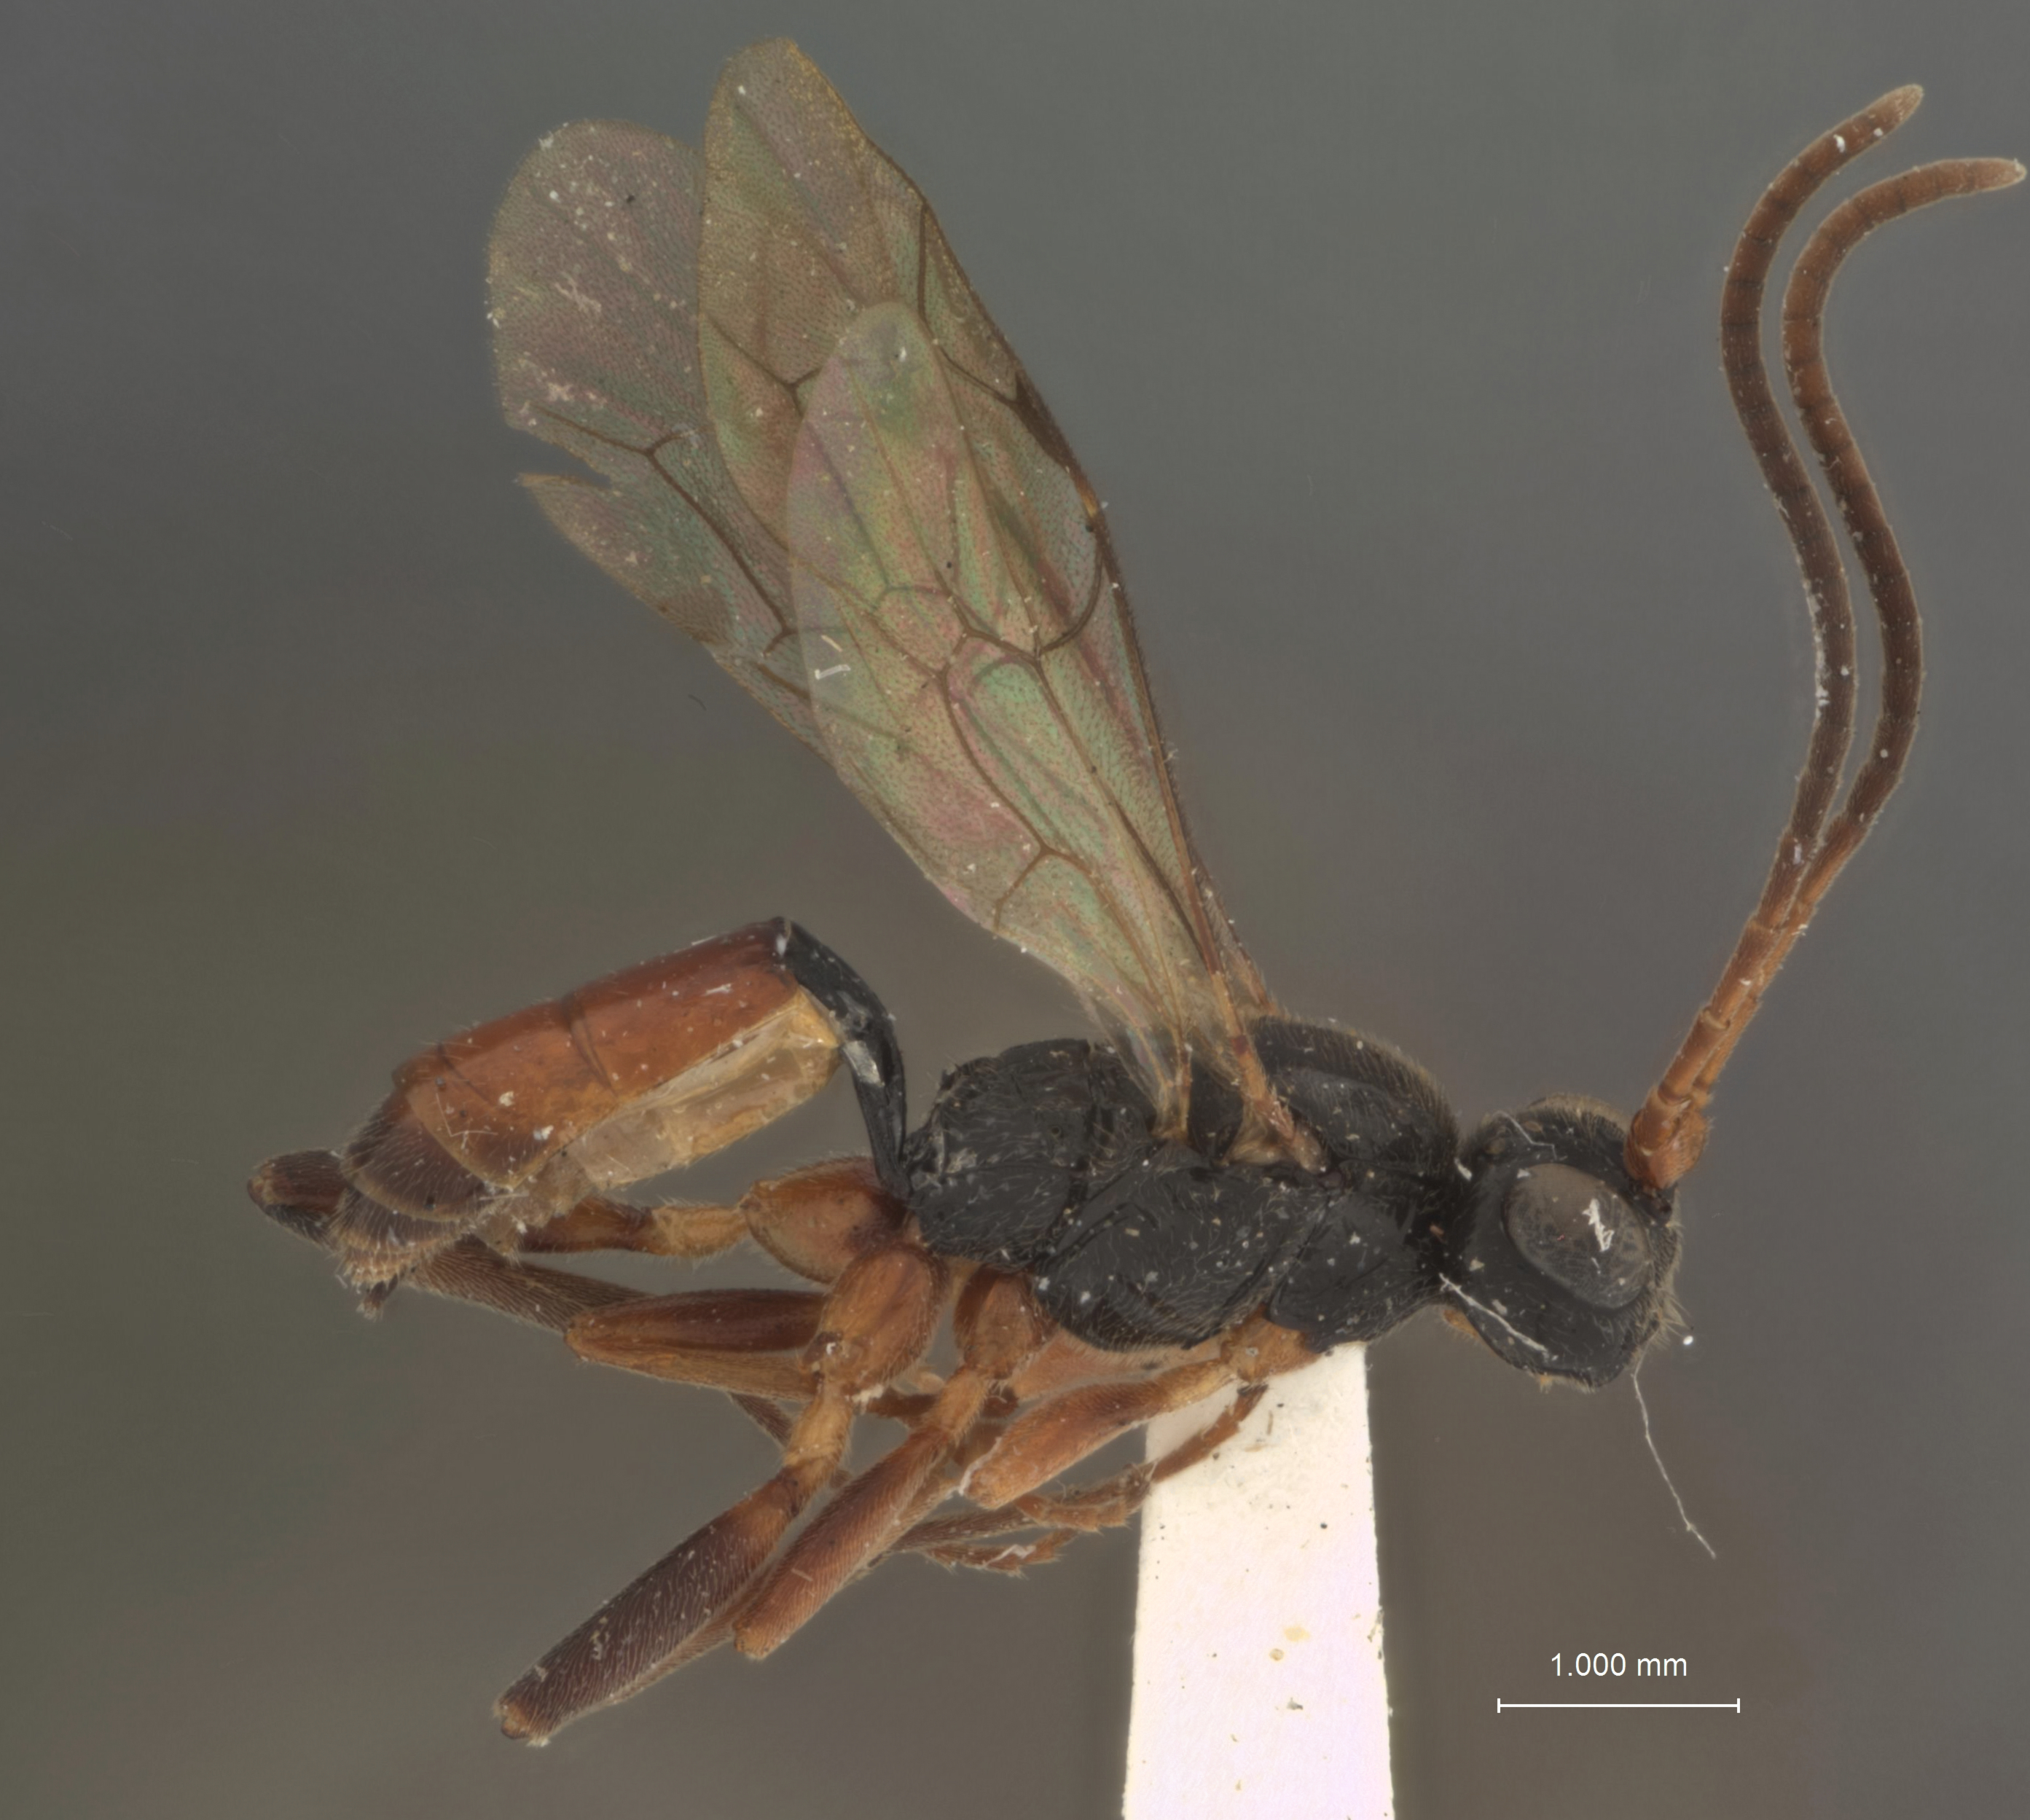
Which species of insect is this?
Plesignathus americanus
